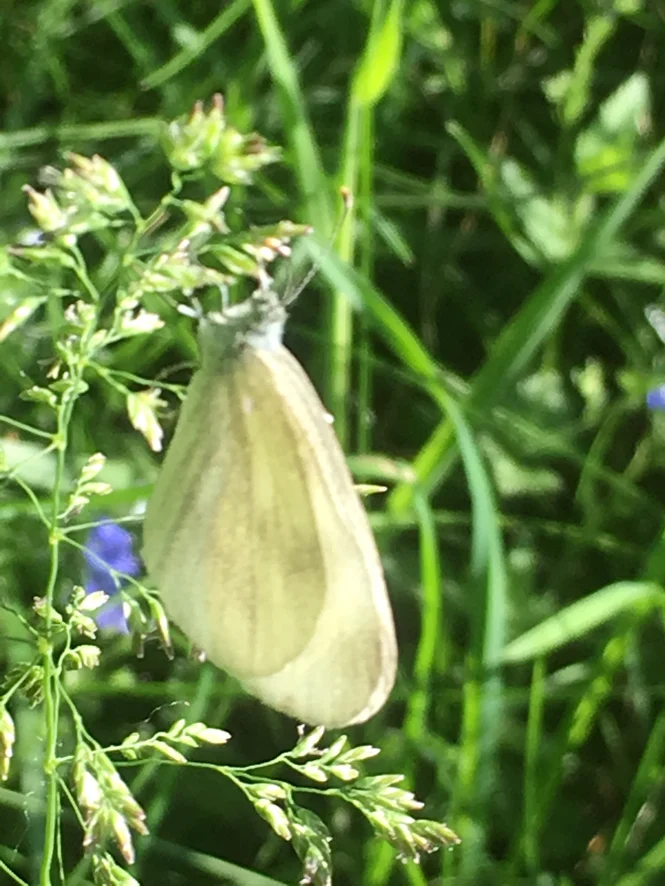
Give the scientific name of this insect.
Leptidea sinapis/juvernica
